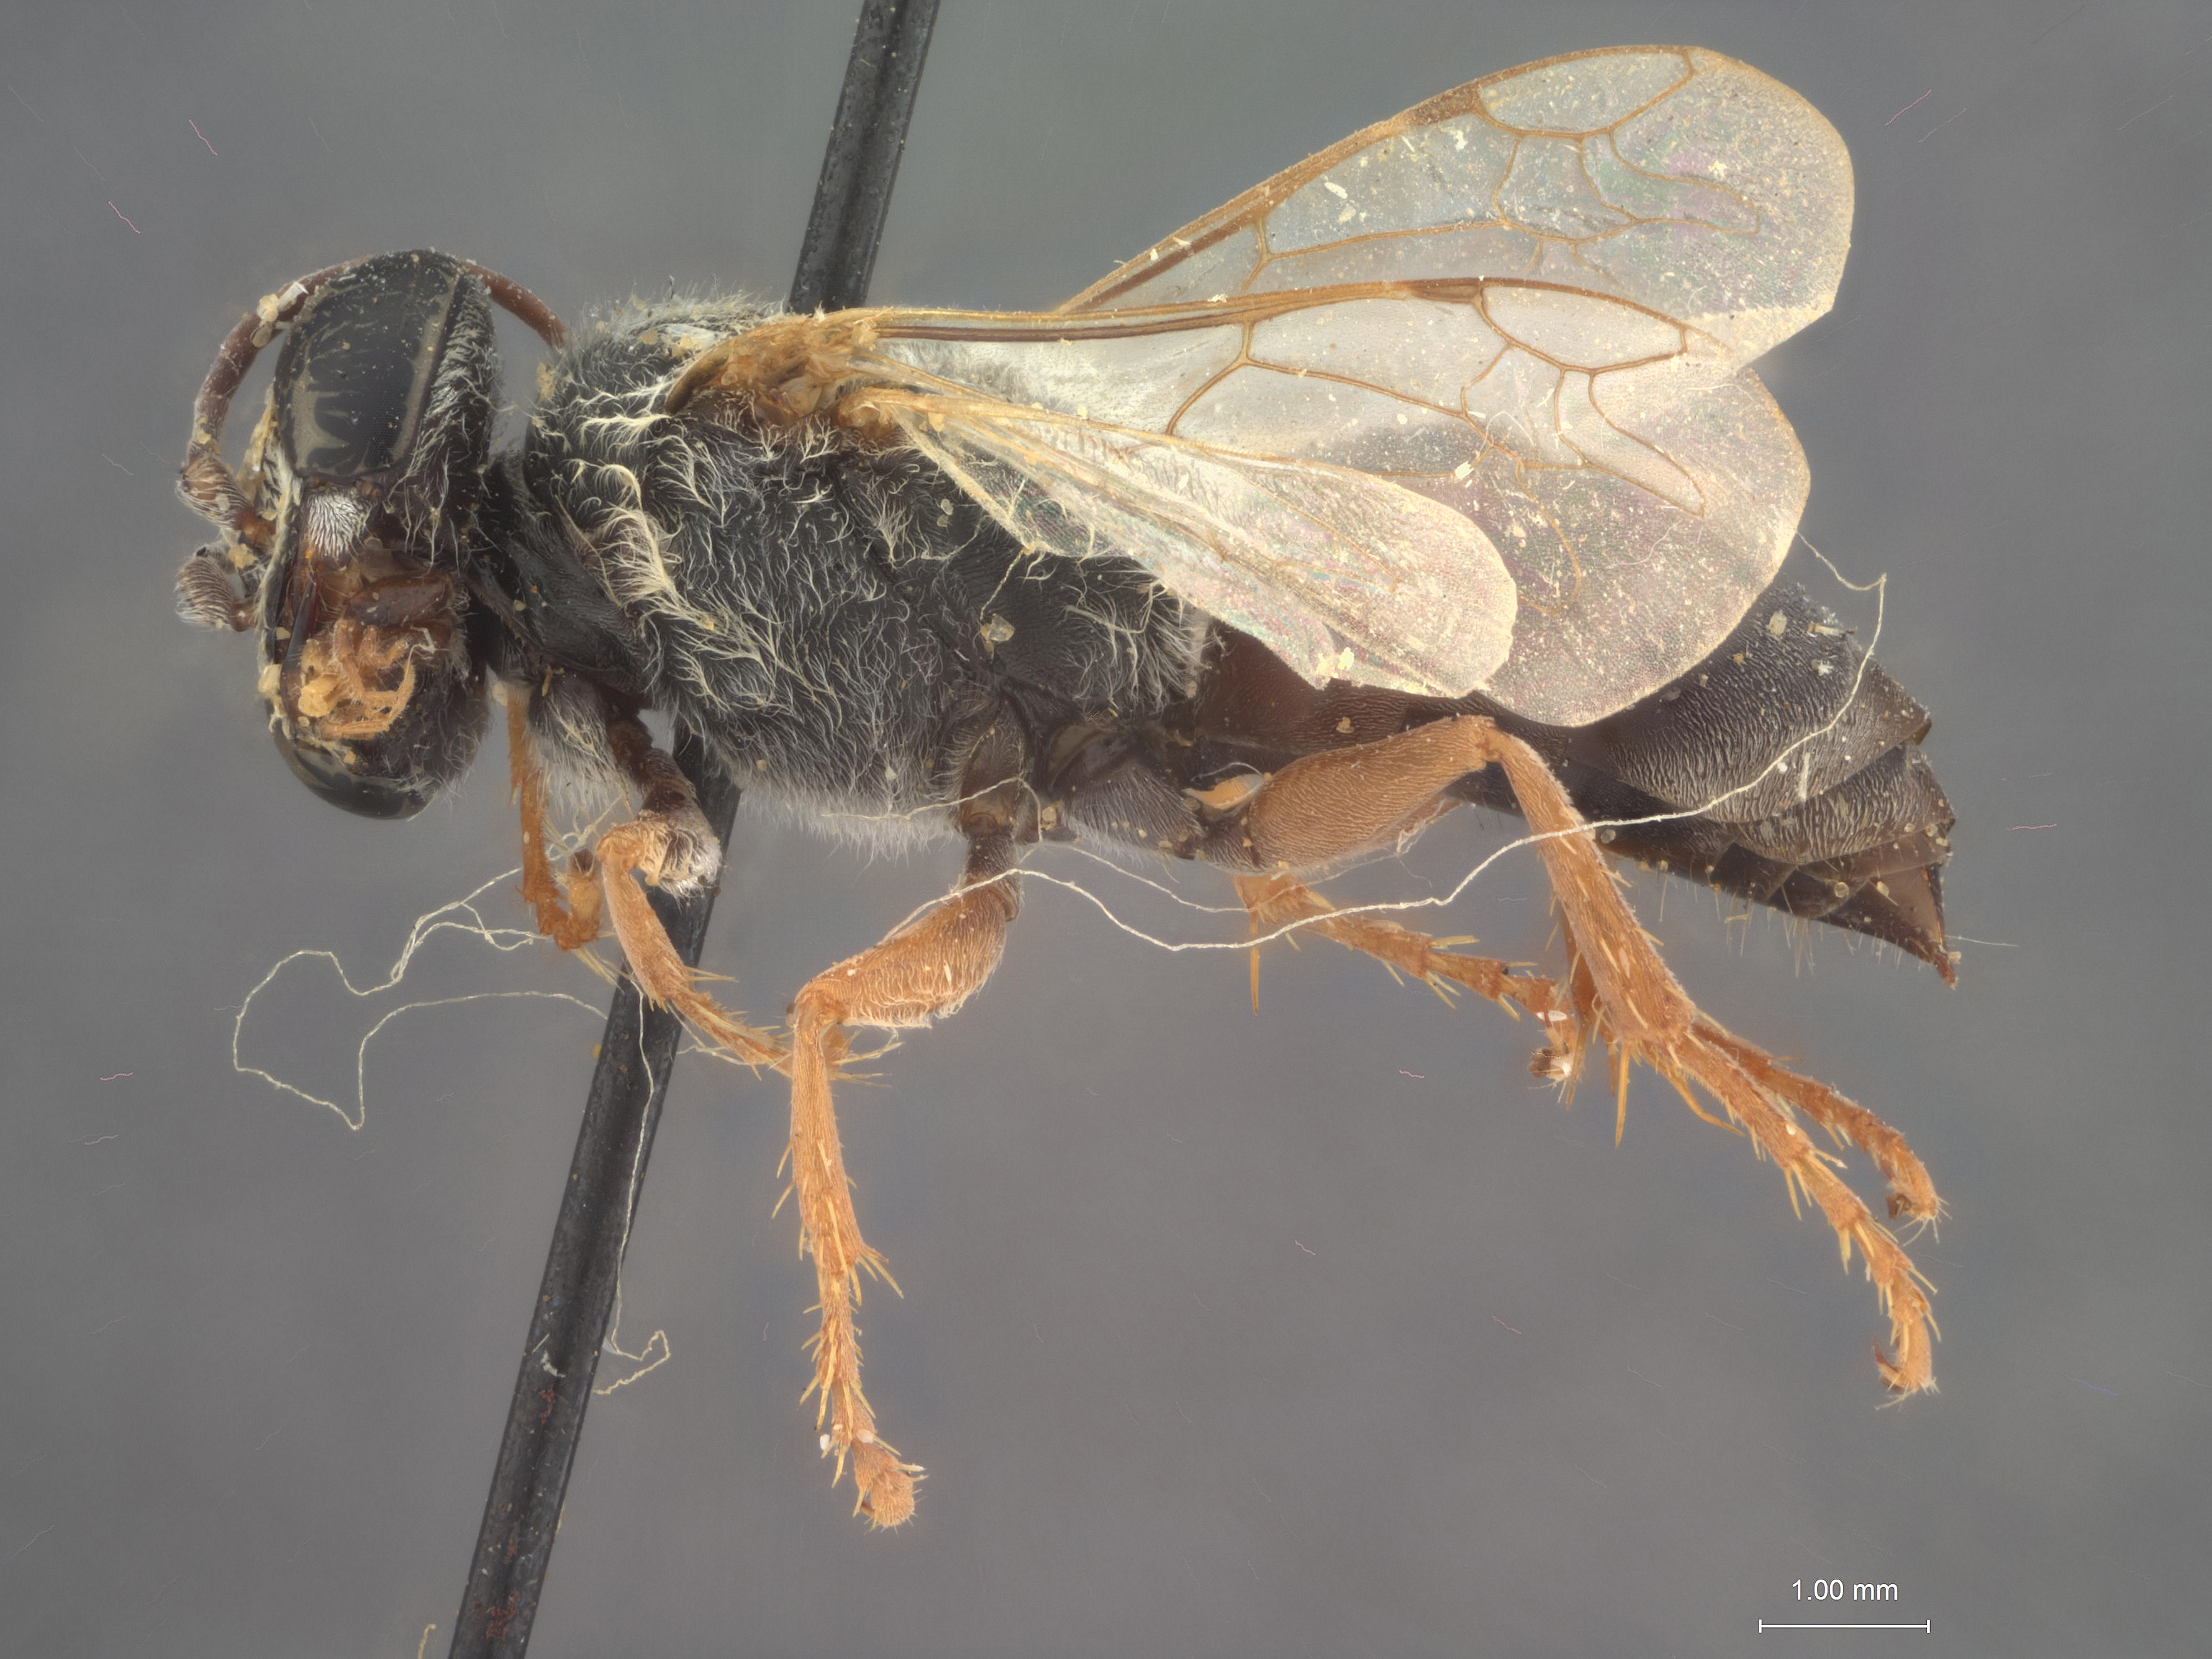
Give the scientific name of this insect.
Tachysphex maidli
